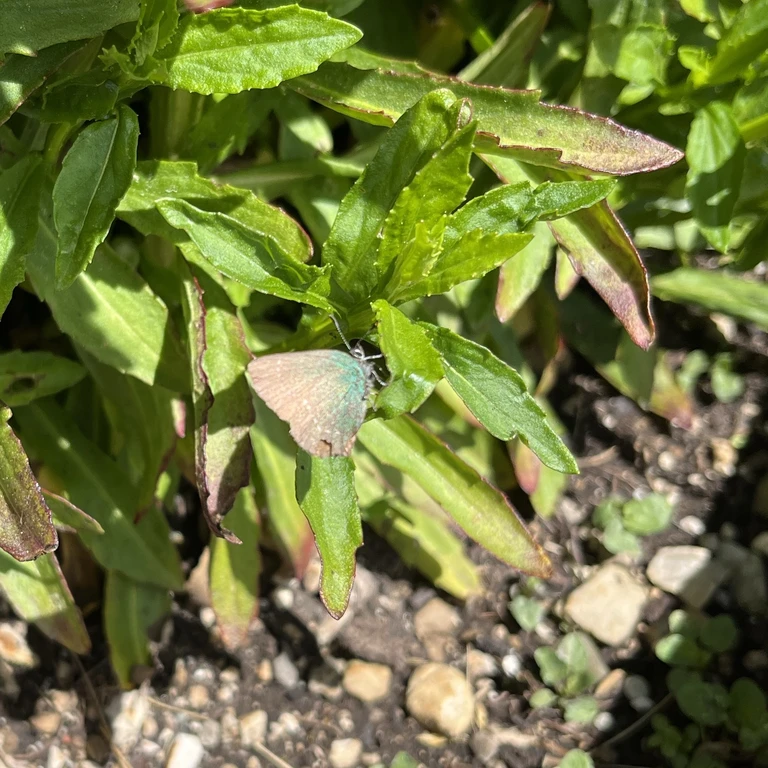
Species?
Callophrys rubi
